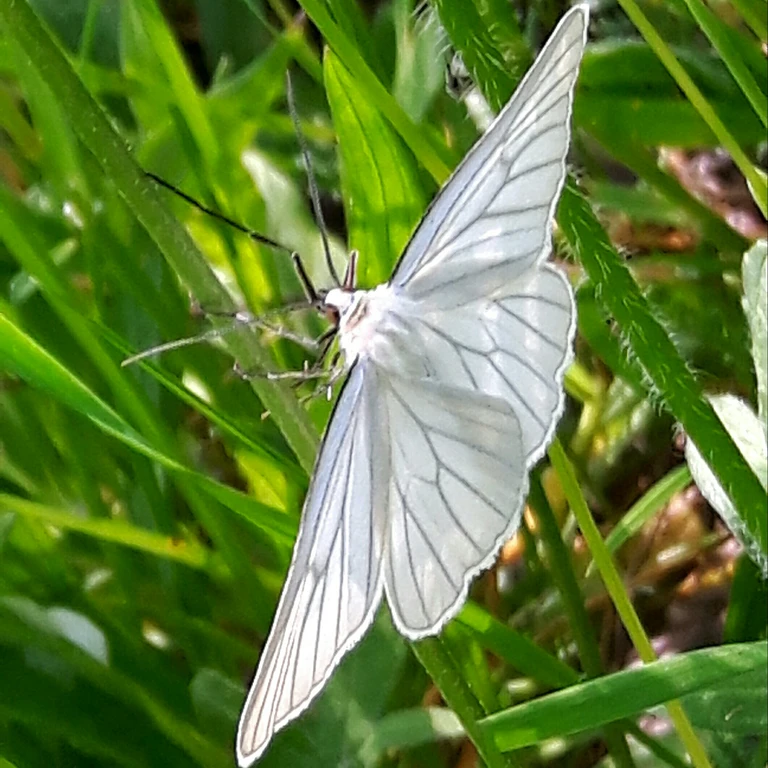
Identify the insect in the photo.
Siona lineata
